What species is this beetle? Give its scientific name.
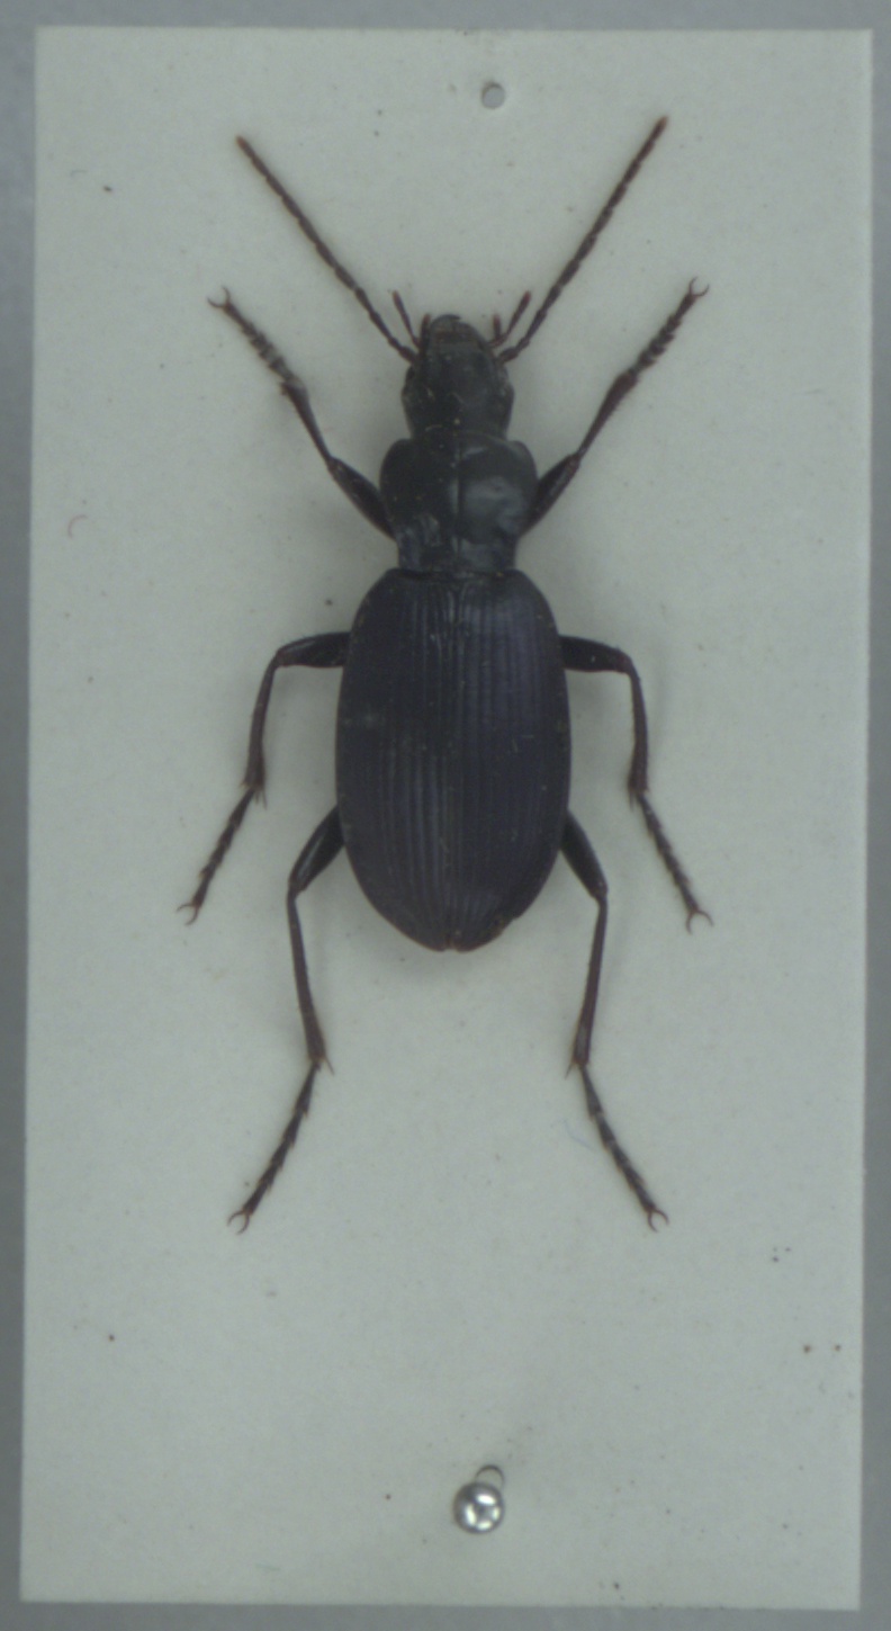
Laemostenus terricola
